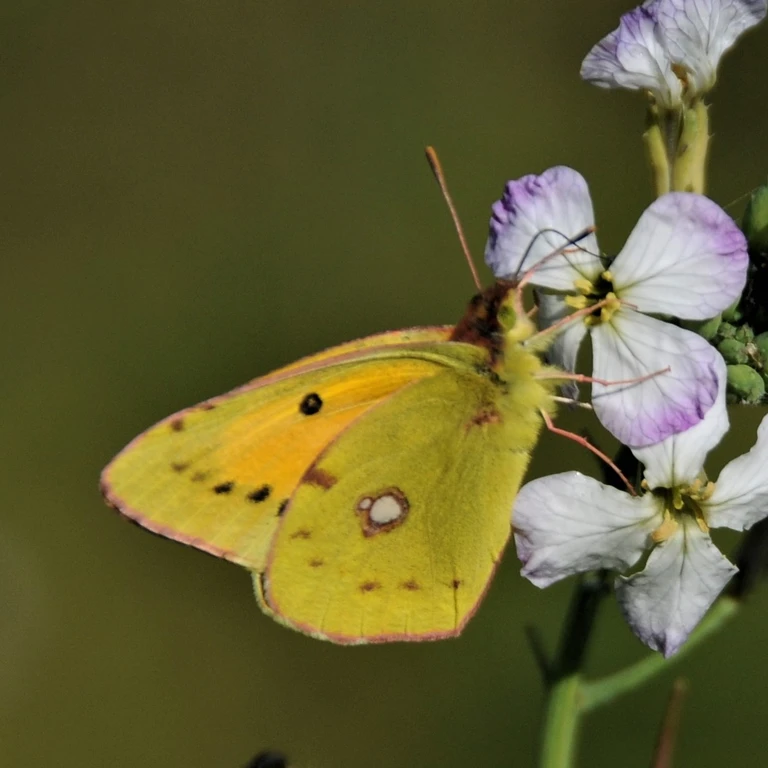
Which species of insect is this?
Colias croceus
